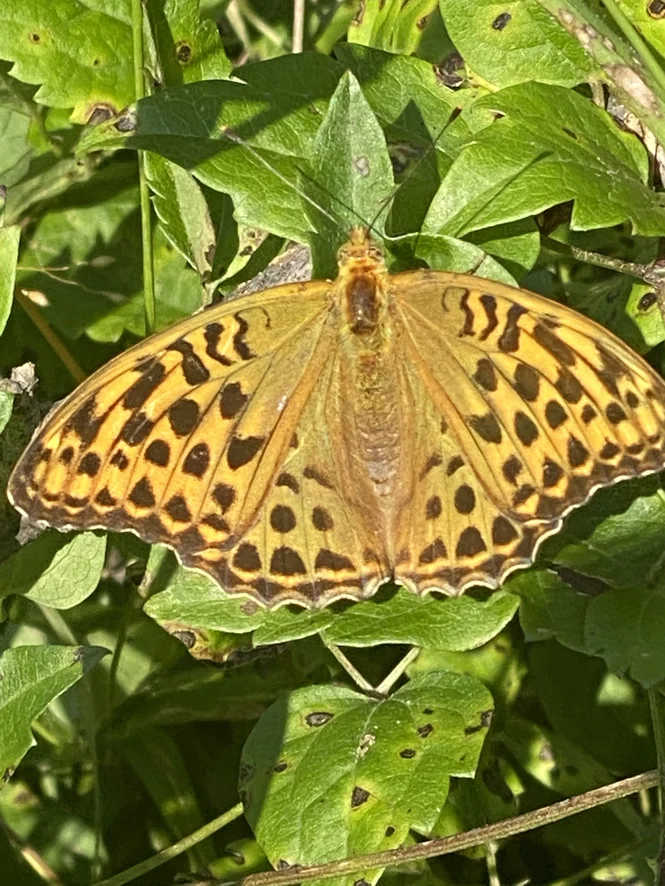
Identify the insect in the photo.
Argynnis paphia
